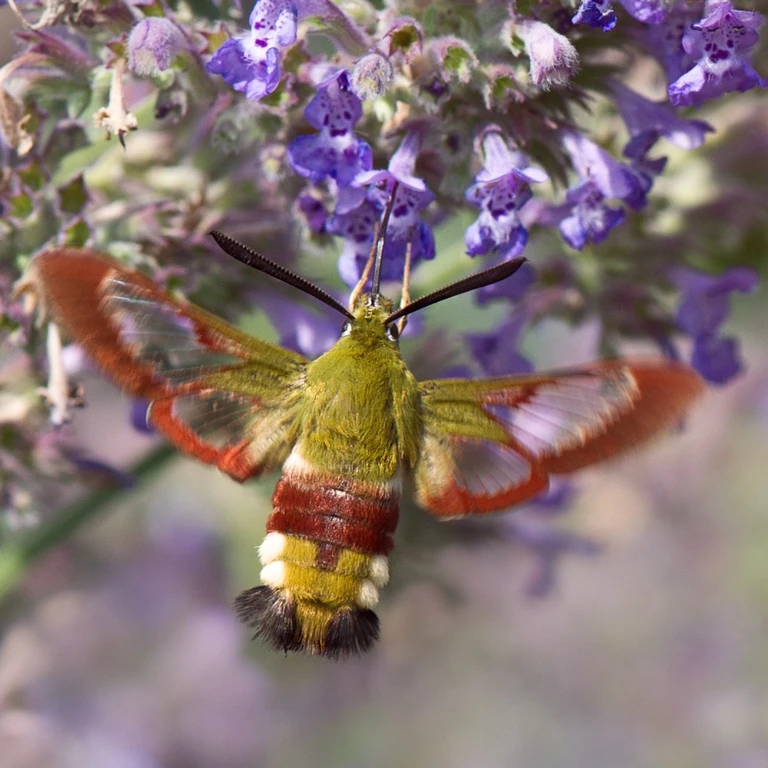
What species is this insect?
Hemaris fuciformis
